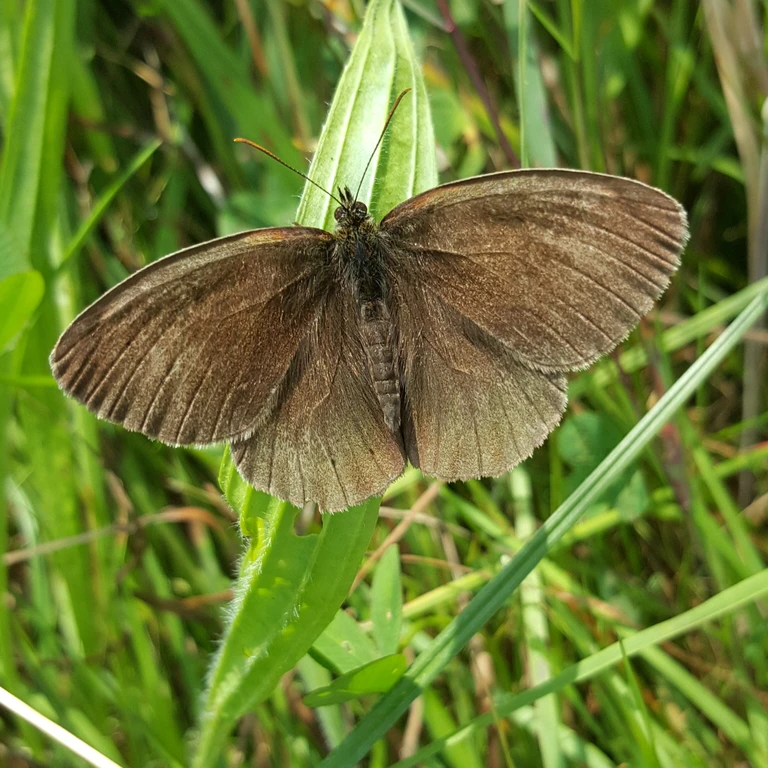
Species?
Maniola jurtina
